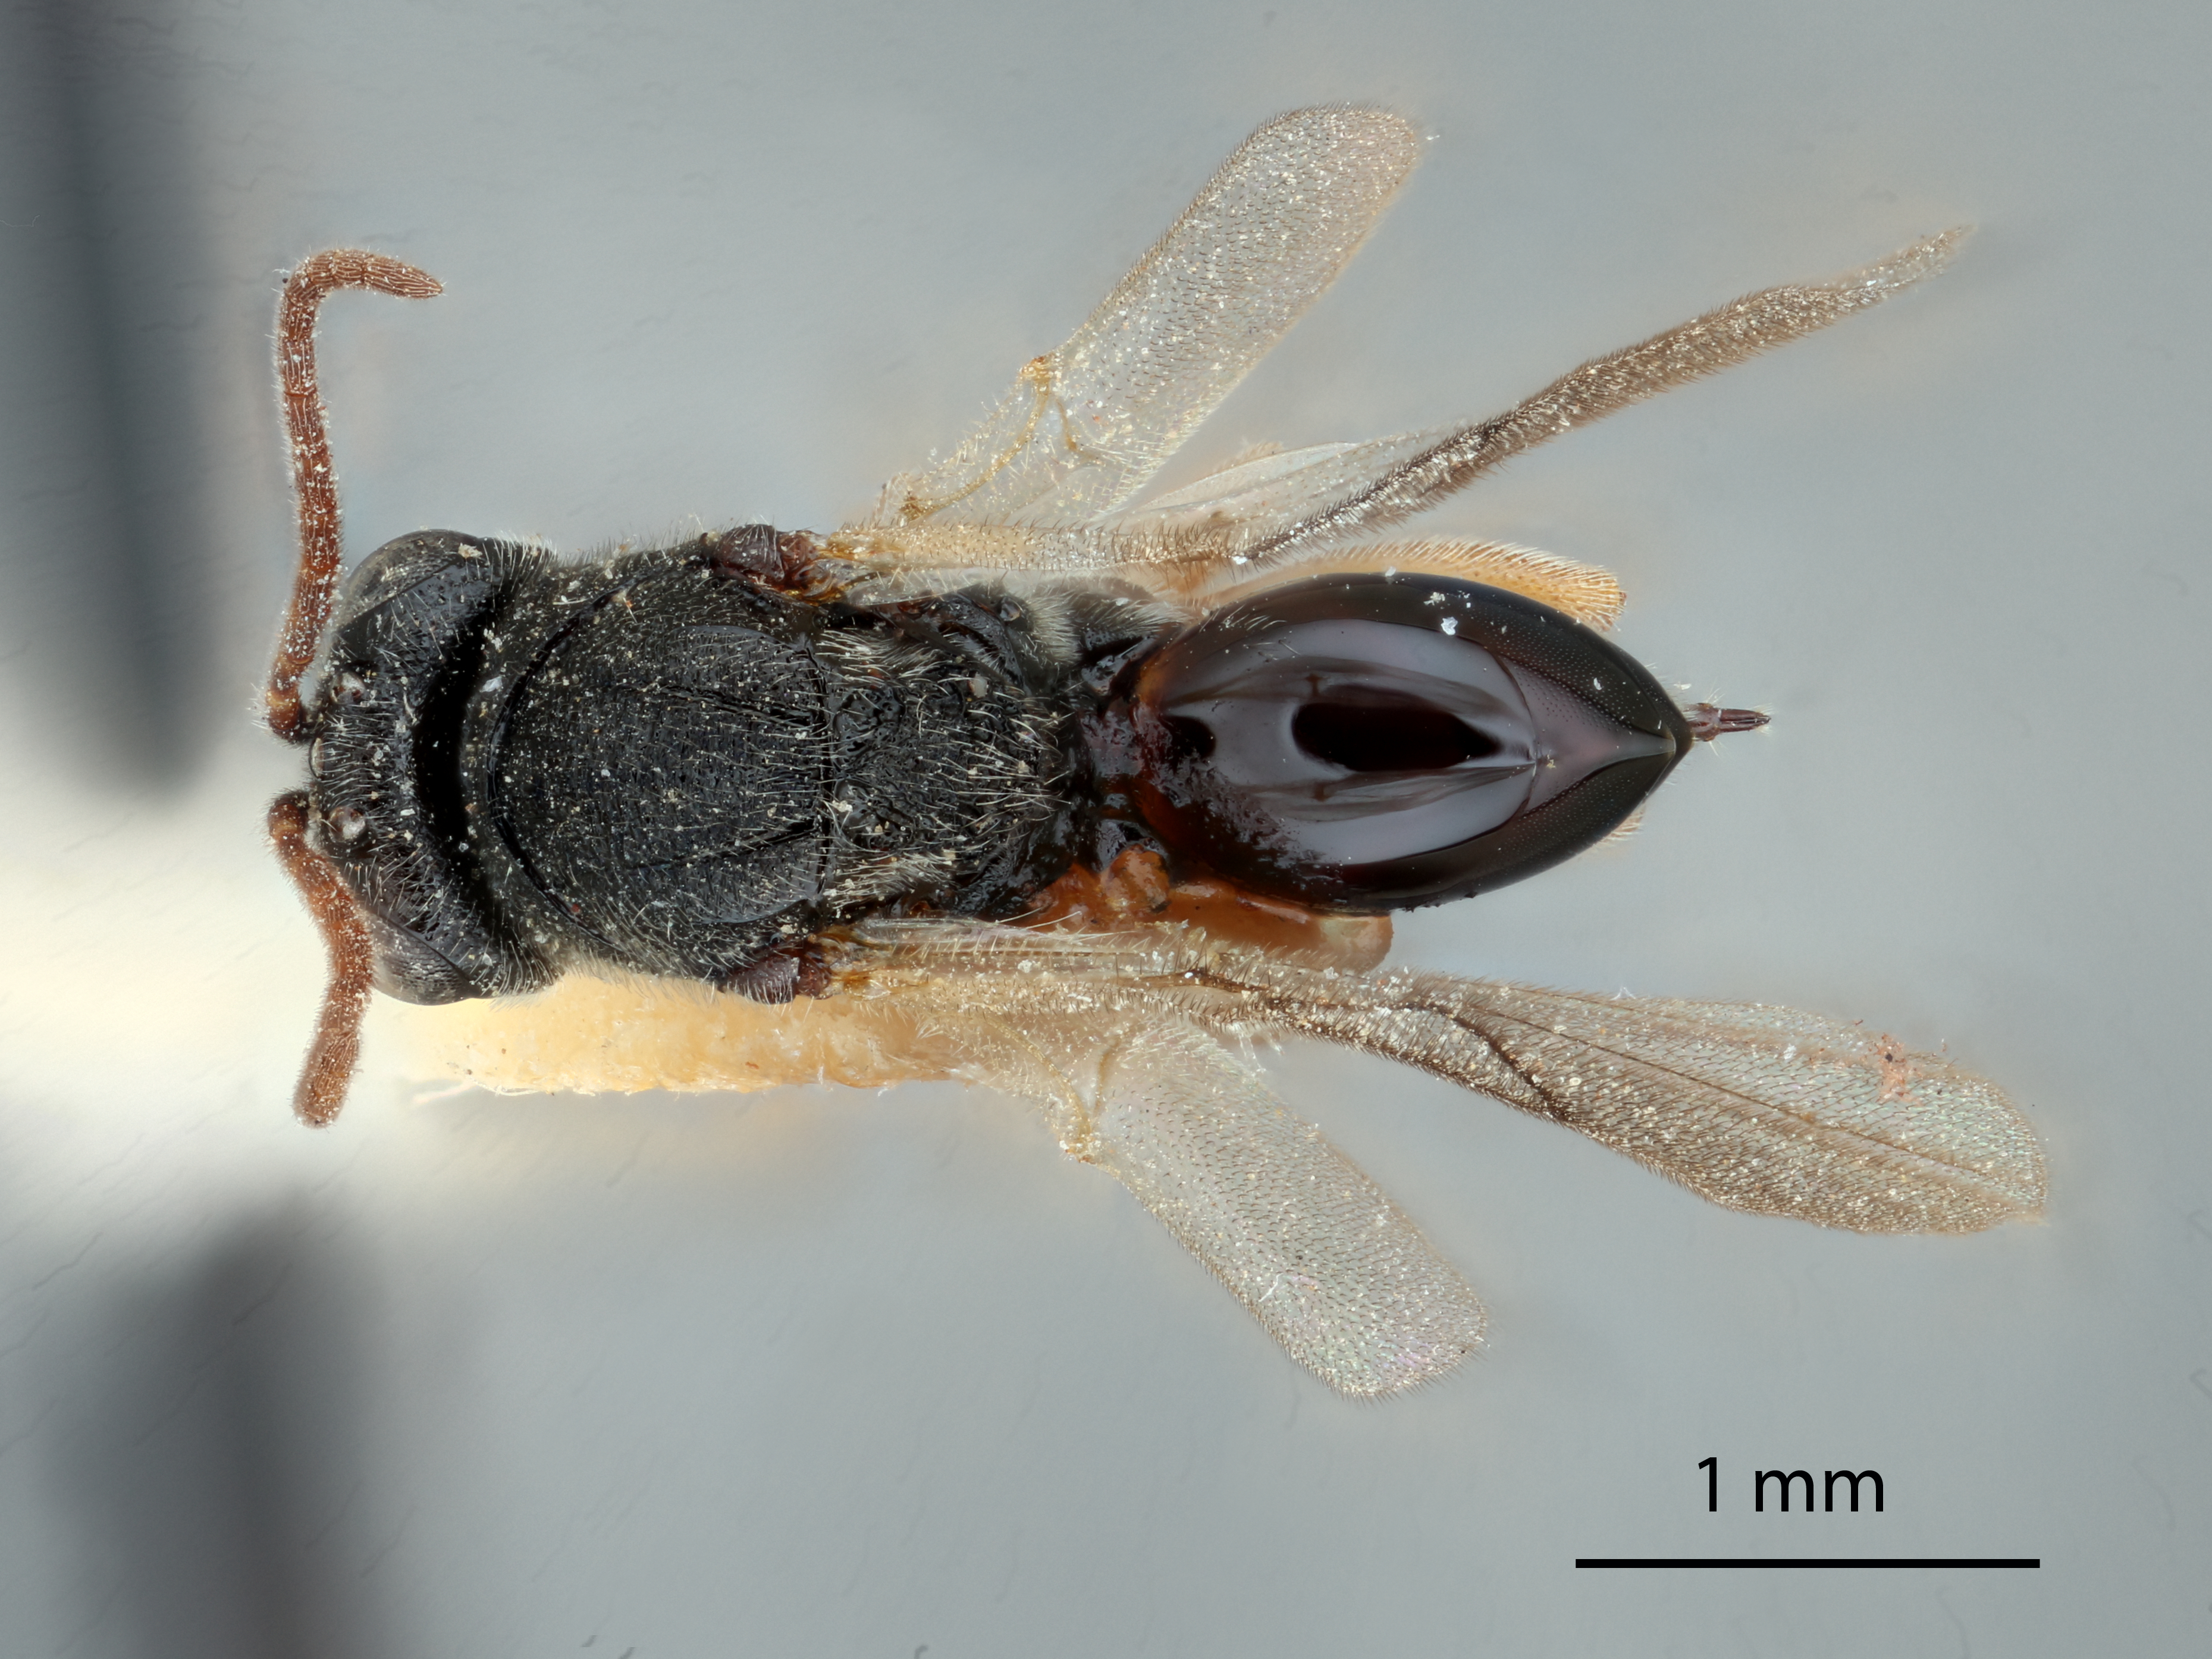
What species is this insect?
Euceroptres montanus
